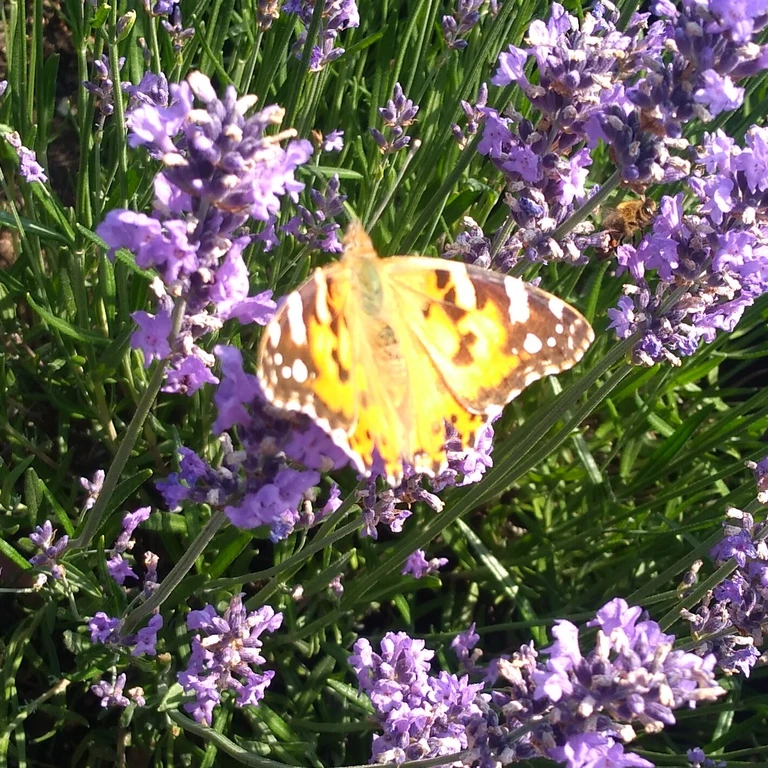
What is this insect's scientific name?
Vanessa cardui
